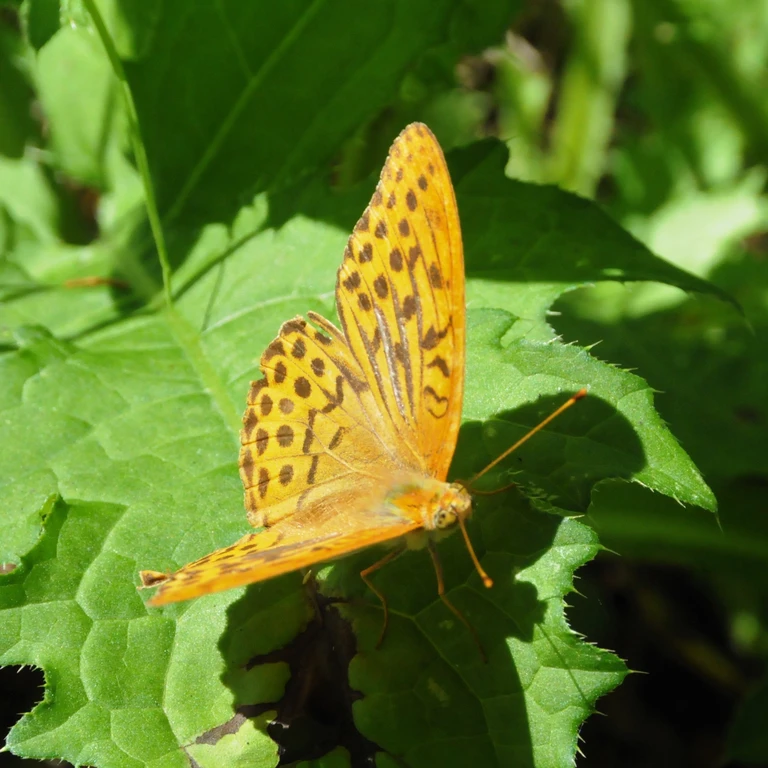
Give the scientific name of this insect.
Argynnis paphia
